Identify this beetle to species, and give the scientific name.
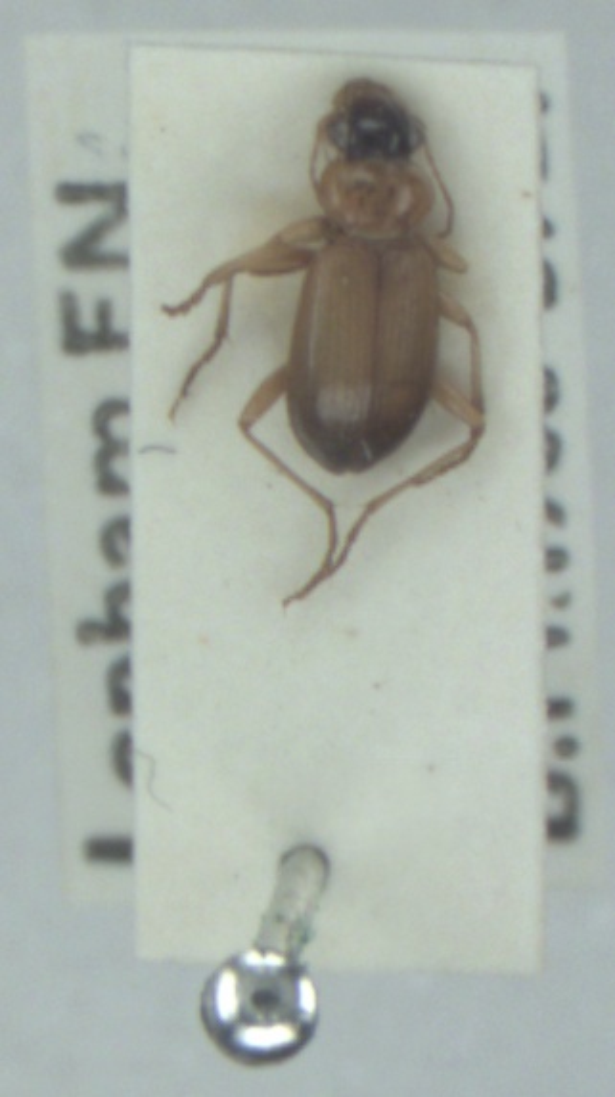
Leistus terminatus
